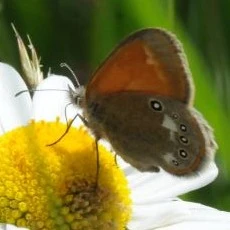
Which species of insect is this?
Coenonympha glycerion (also Coenonympha iphis)
